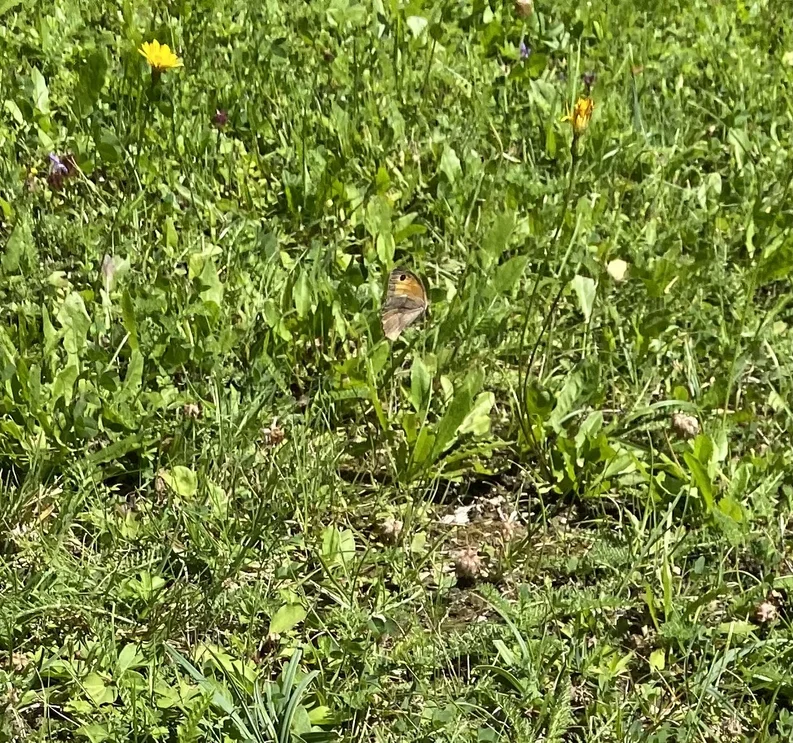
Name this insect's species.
Maniola jurtina
